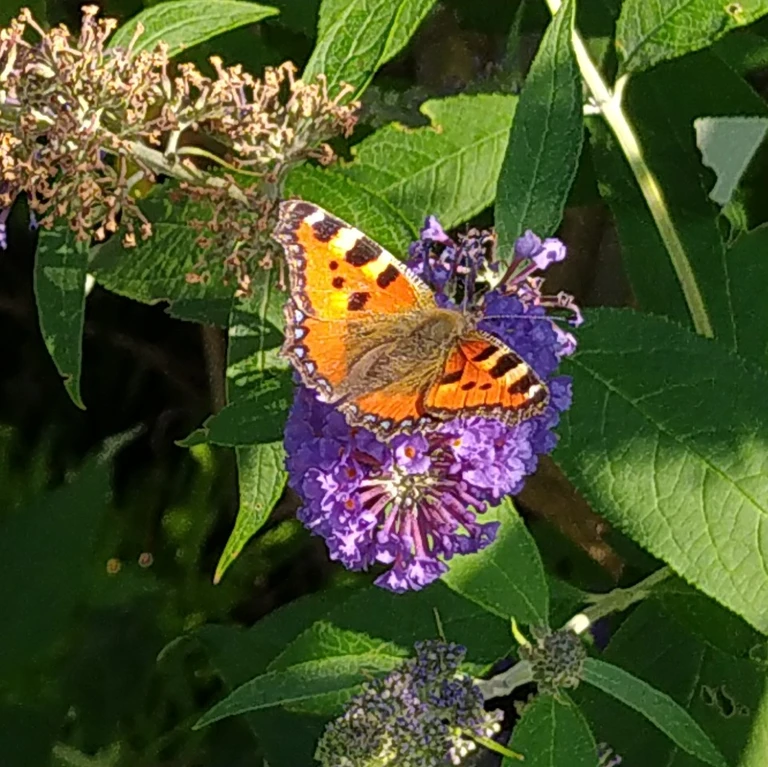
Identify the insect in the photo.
Aglais urticae
